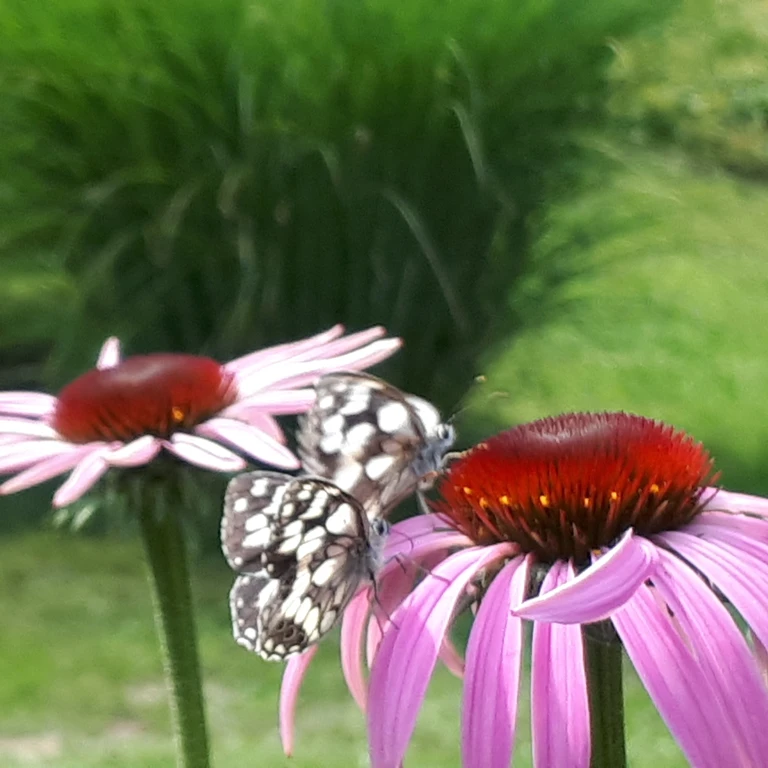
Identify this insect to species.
Melanargia galathea
